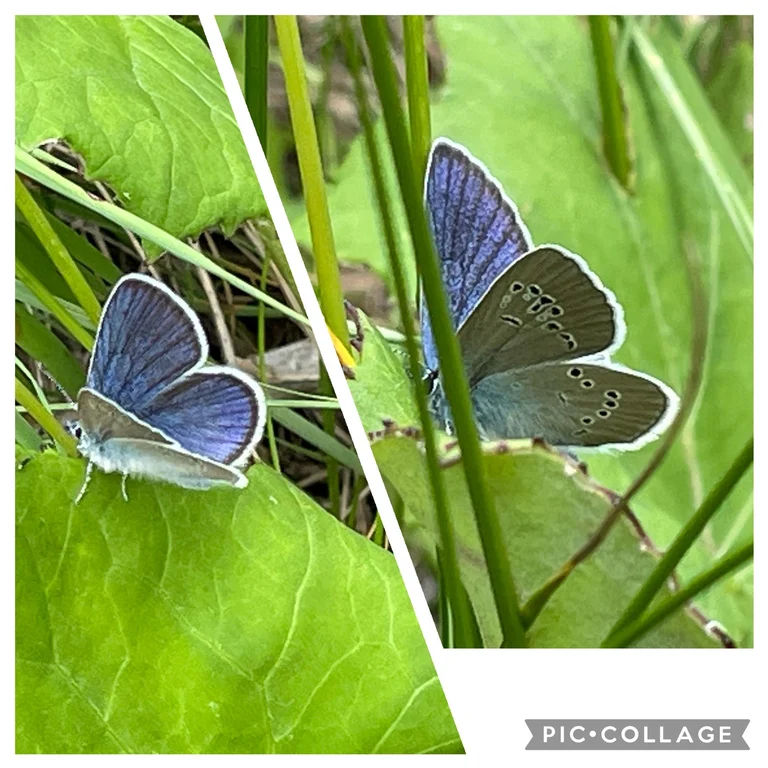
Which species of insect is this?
Cyaniris semiargus
